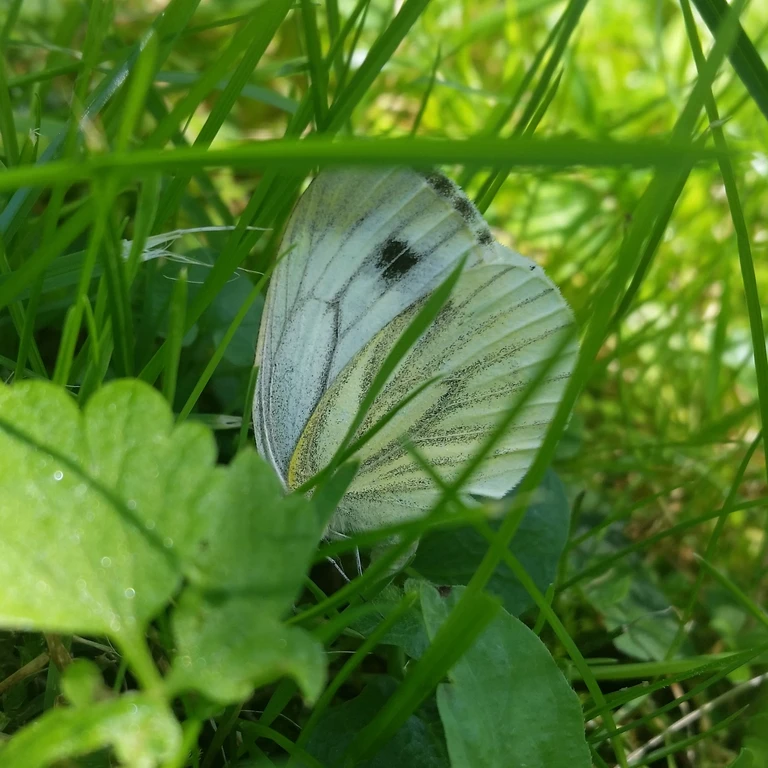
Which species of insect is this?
Pieris napi
